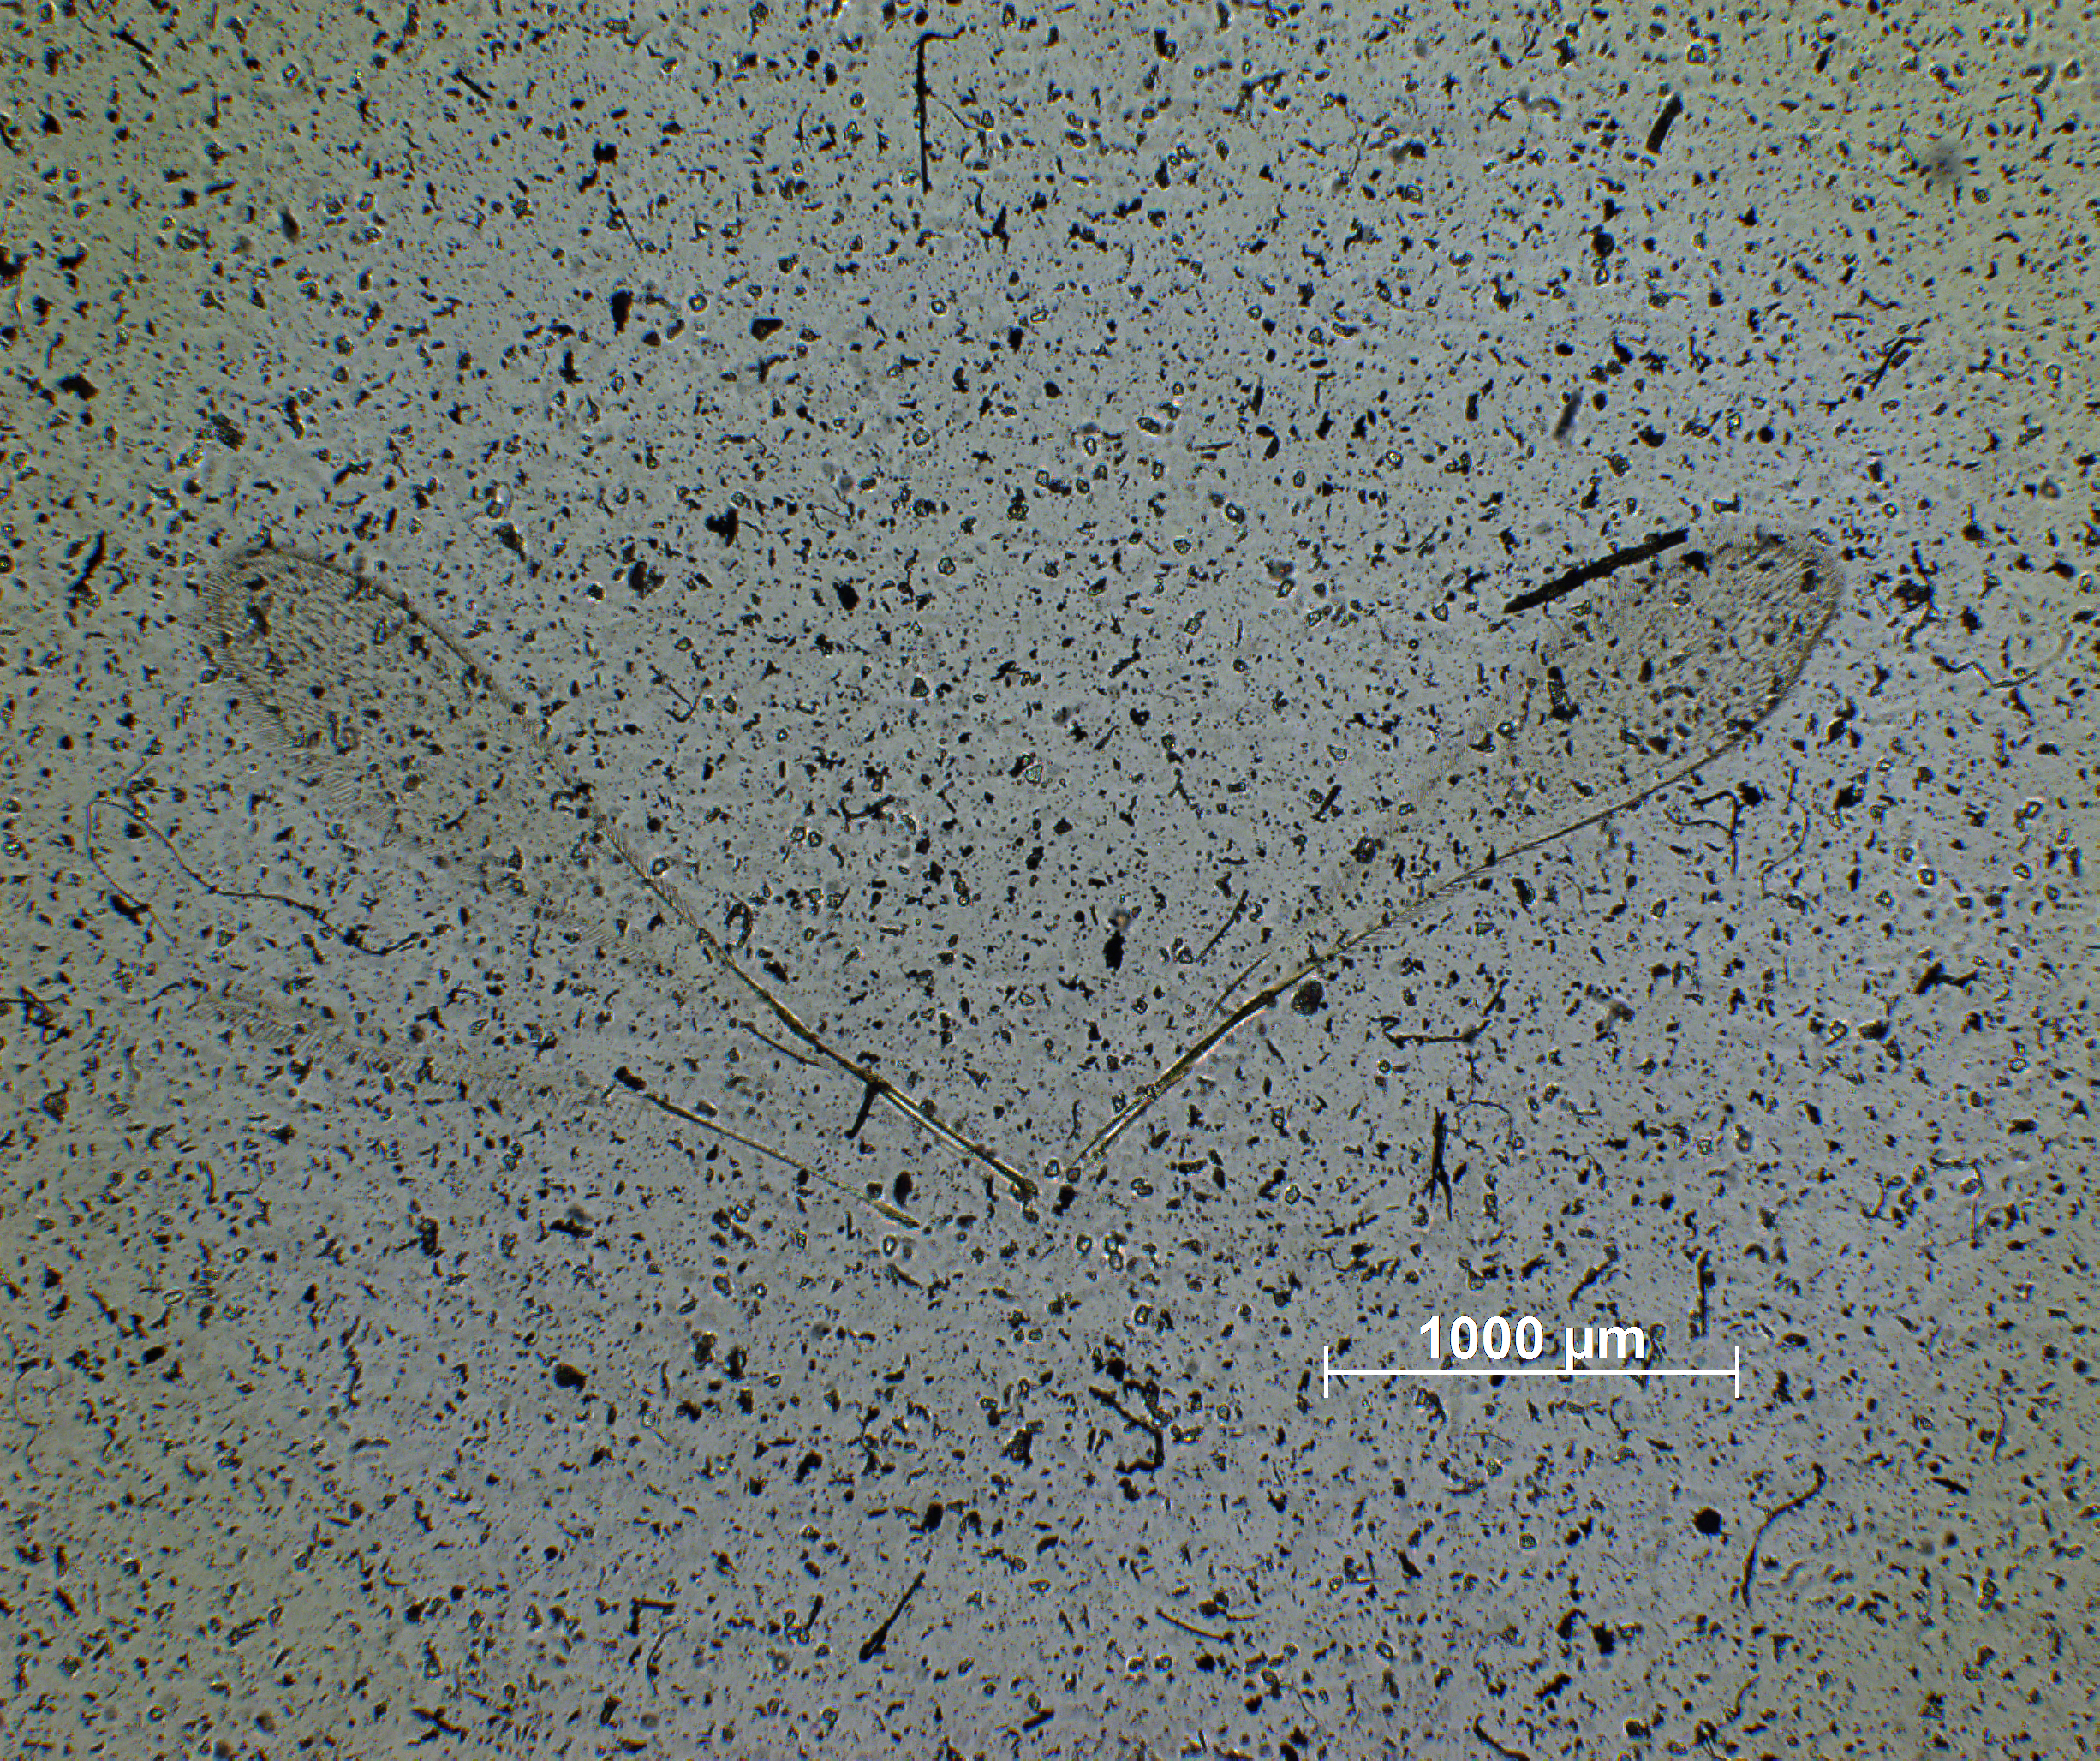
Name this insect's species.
Tanaomymar mirum
